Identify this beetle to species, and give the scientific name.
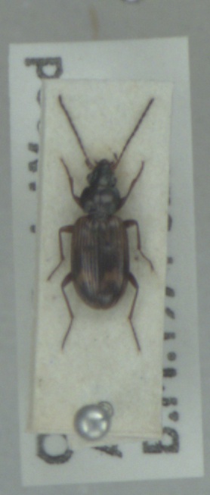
Bembidion dentellum
